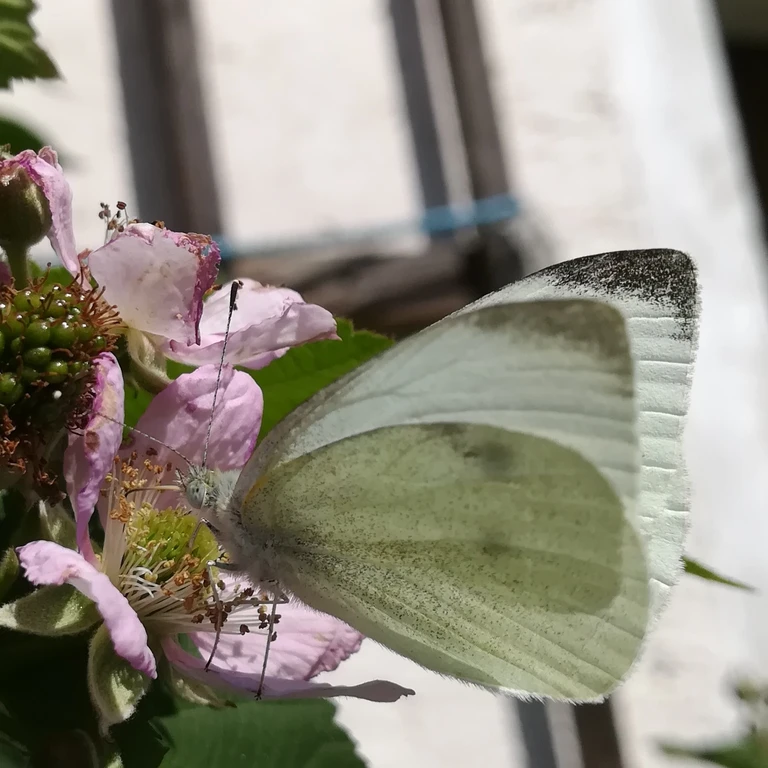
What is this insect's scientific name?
Pieris rapae
